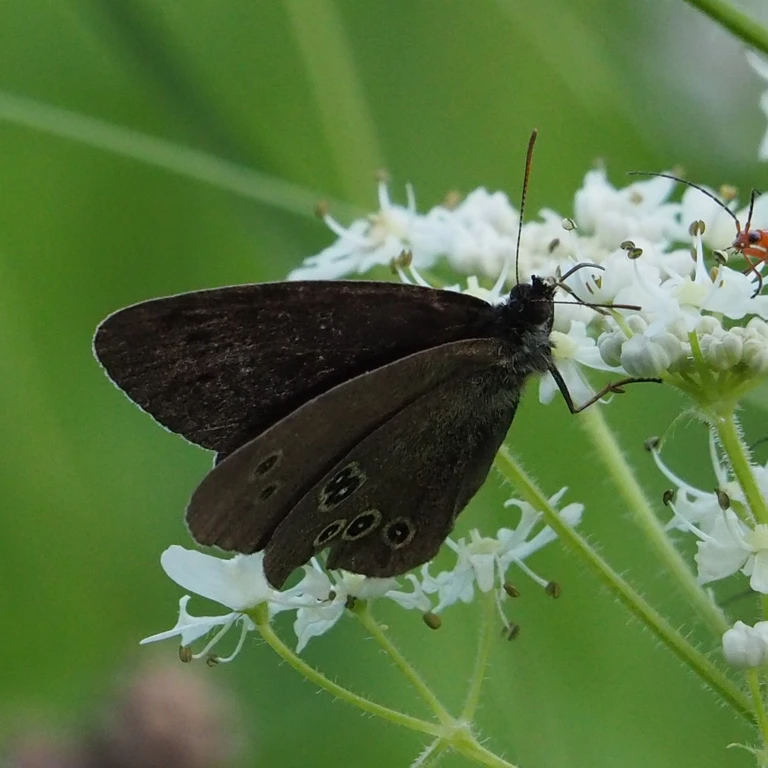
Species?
Aphantopus hyperantus
